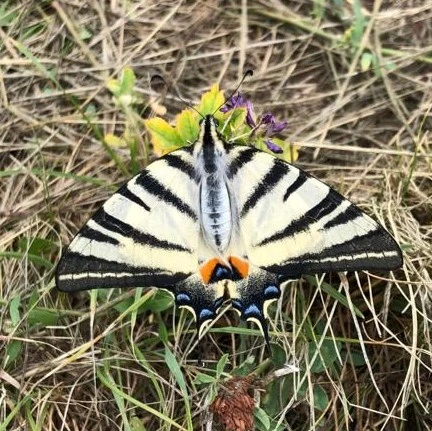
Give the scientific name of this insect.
Iphiclides podalirius
